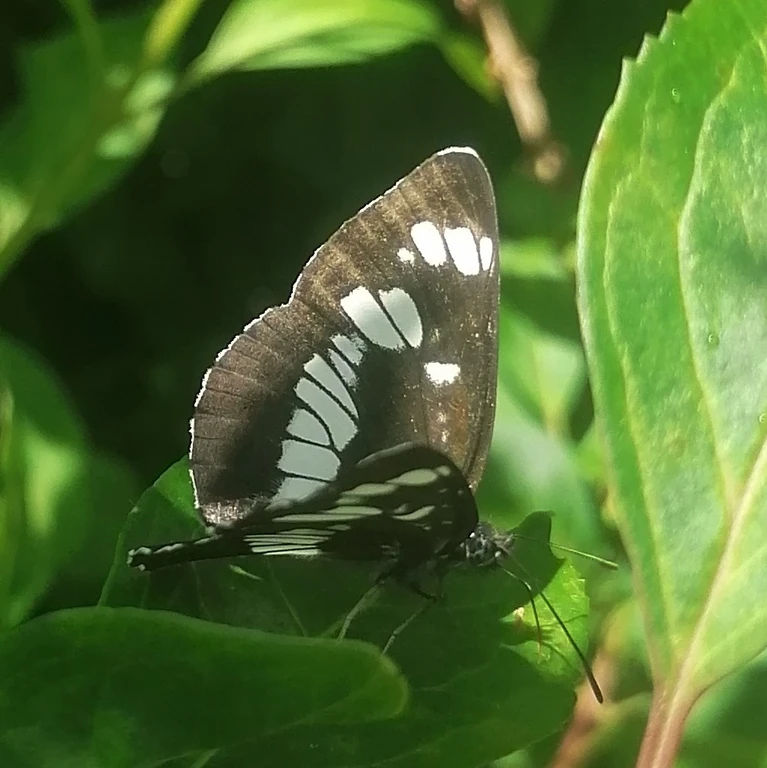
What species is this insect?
Neptis rivularis
